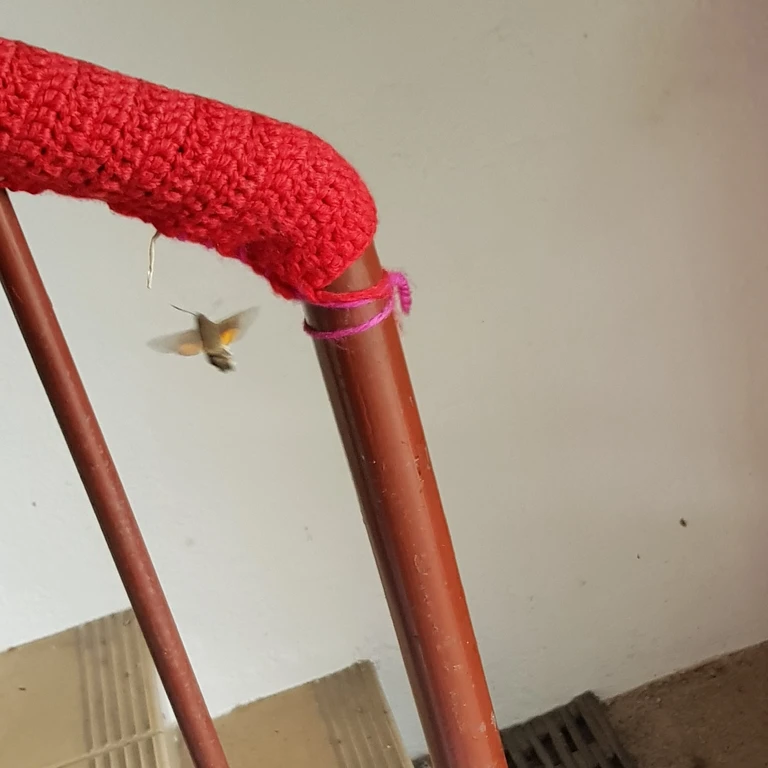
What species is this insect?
Macroglossum stellatarum
